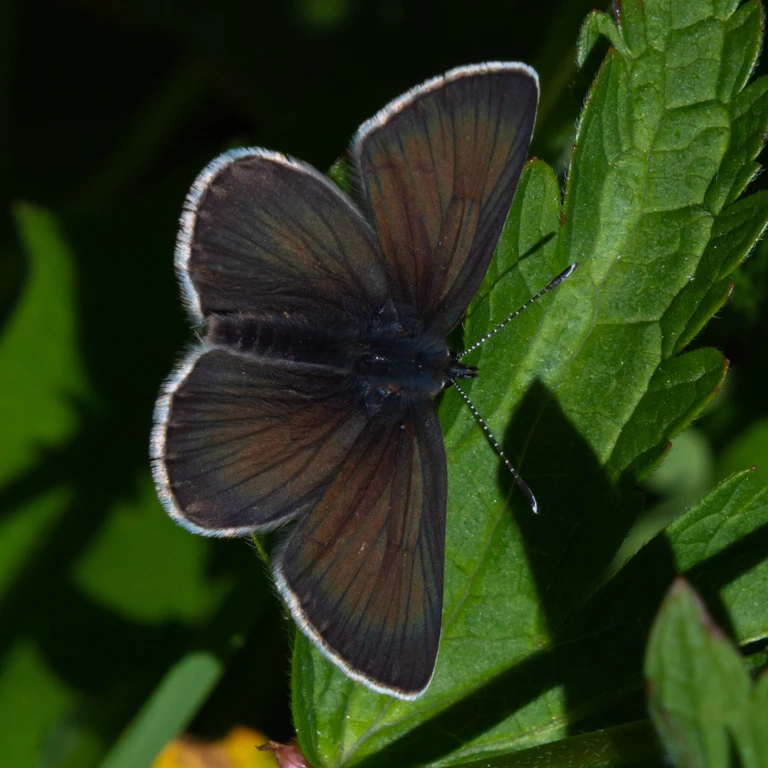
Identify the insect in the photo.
Eumedonia eumedon
